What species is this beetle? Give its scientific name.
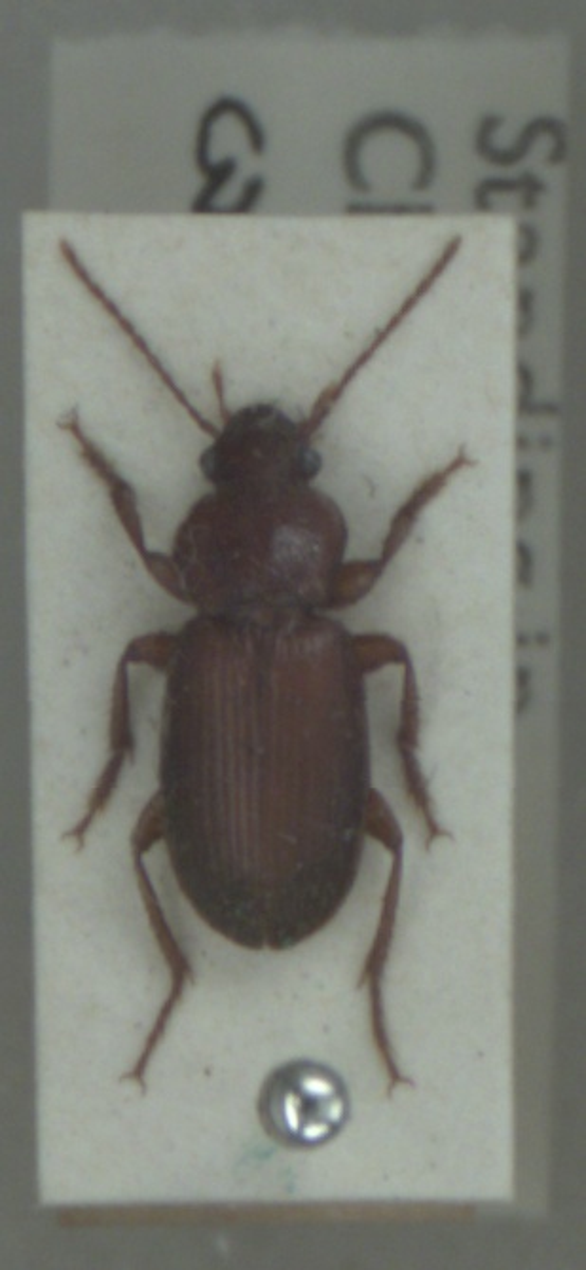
Ophonus cordatus
